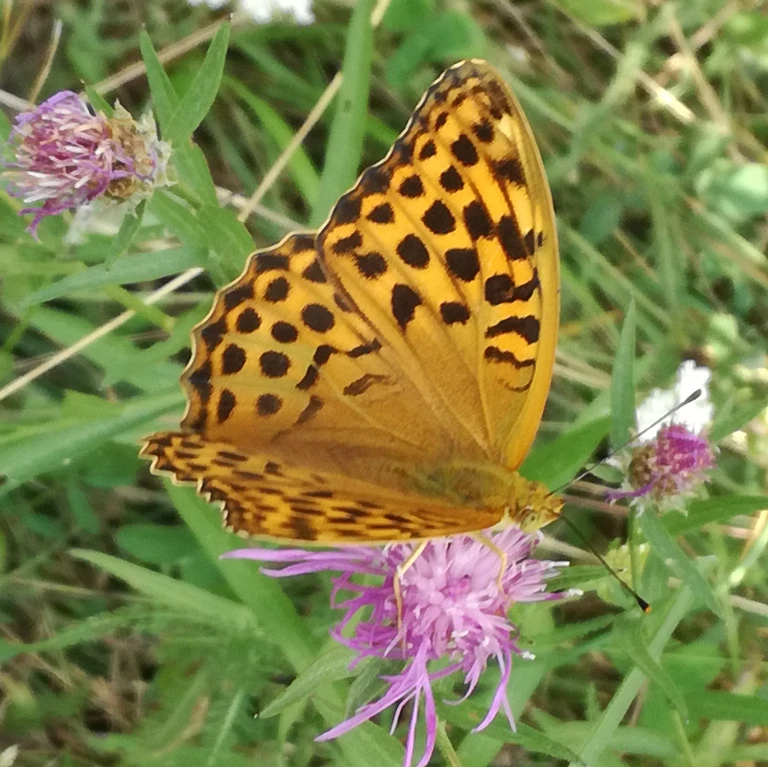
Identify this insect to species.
Argynnis paphia
